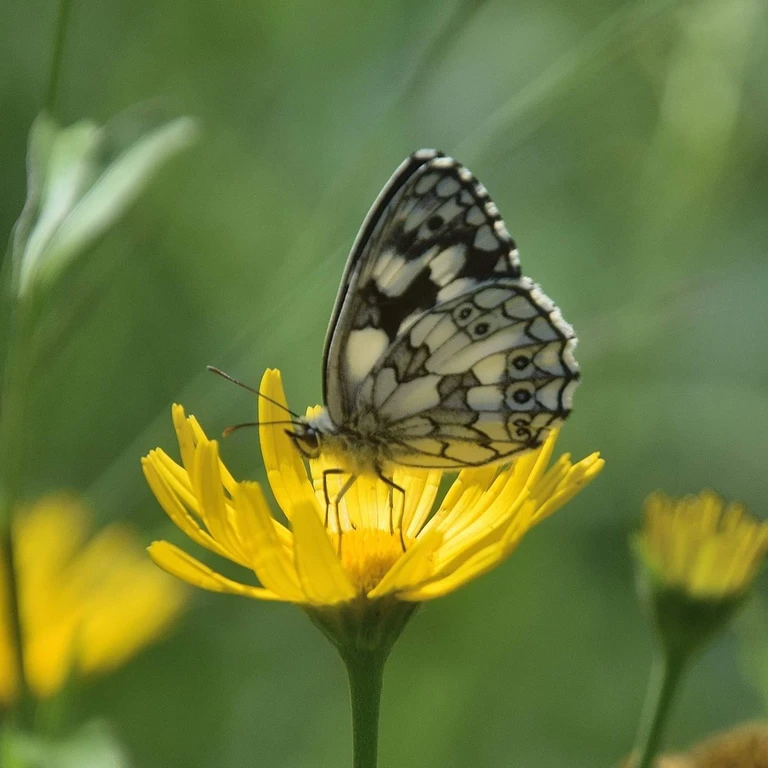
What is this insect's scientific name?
Melanargia galathea
